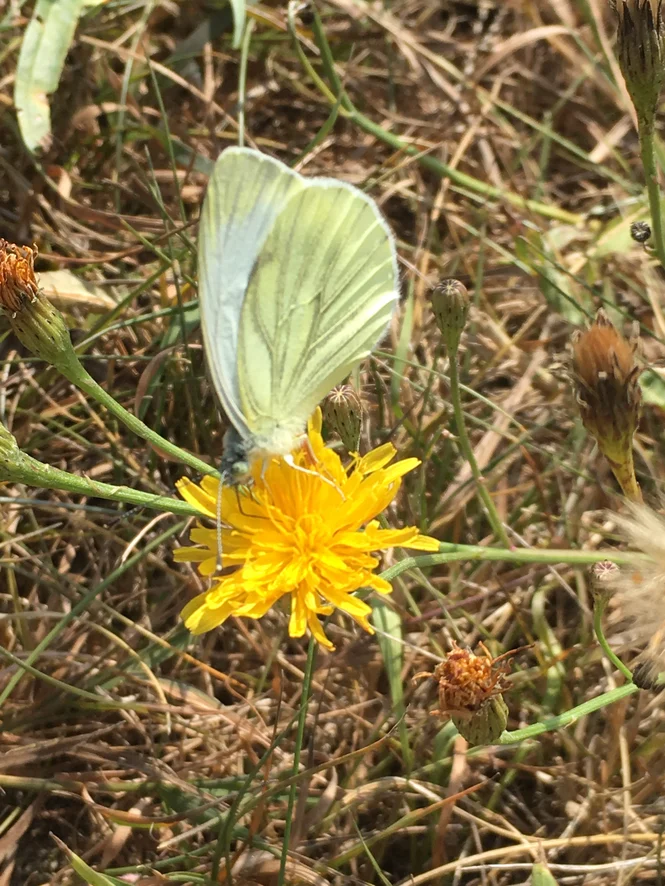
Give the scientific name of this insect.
Pieris napi
